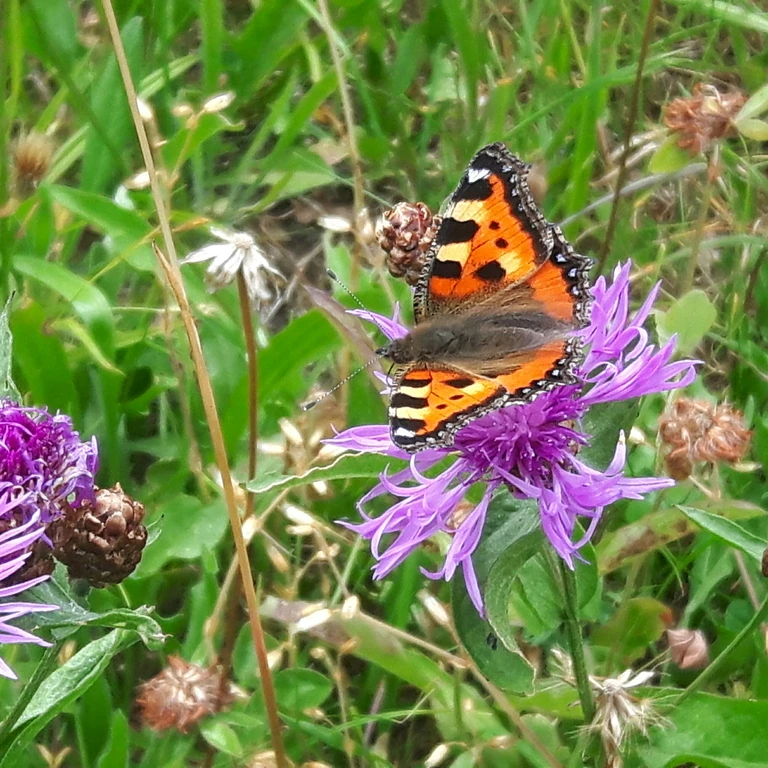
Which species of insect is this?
Aglais urticae
